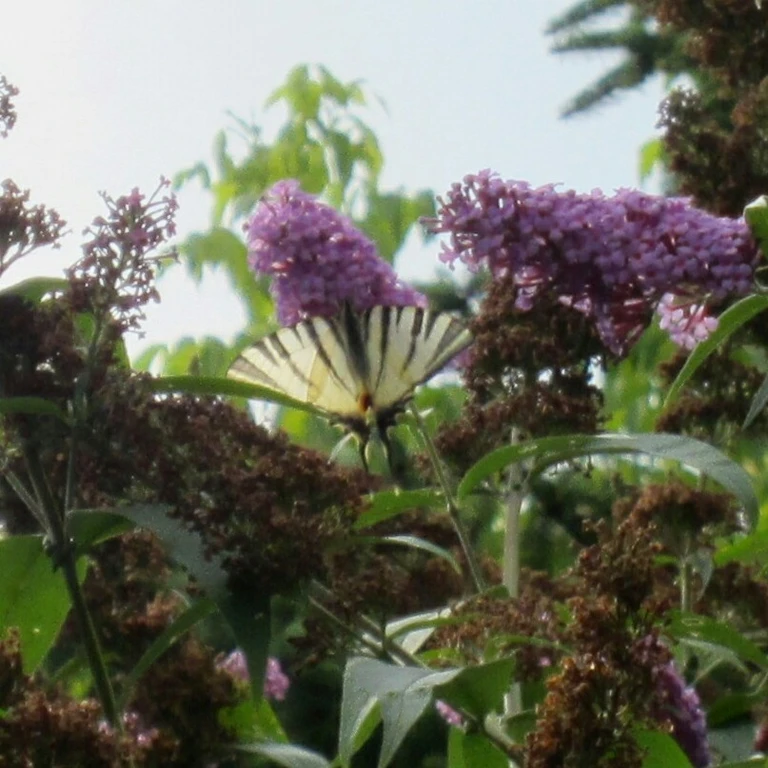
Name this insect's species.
Iphiclides podalirius
